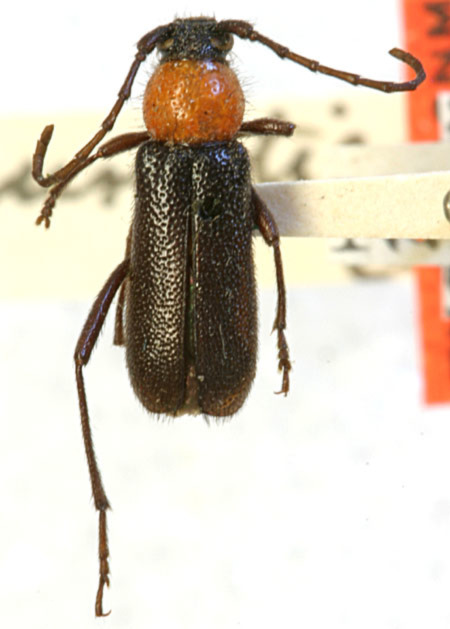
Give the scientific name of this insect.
Batyle ignicollis (also Batyle punctipennis)
